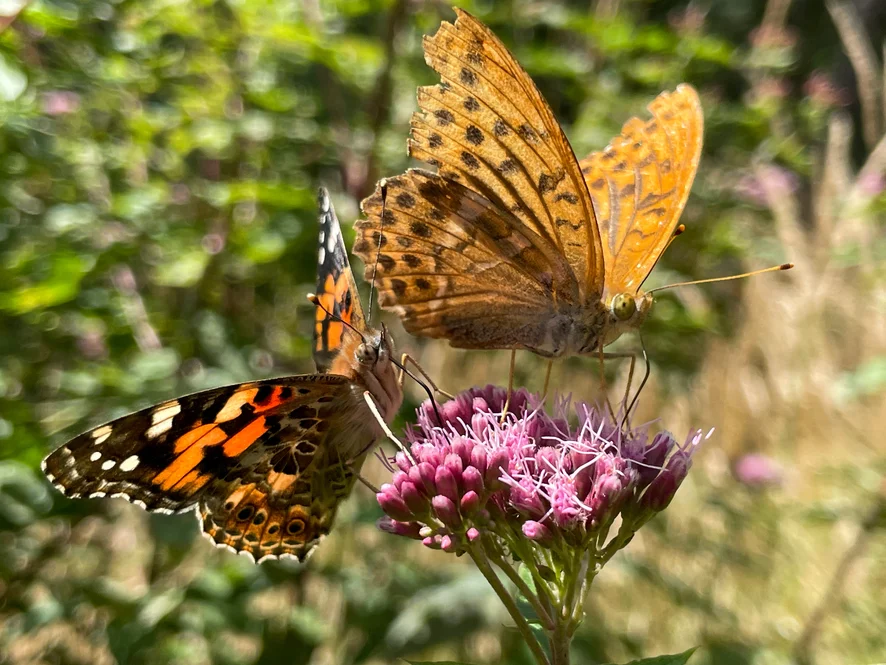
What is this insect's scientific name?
Argynnis paphia
